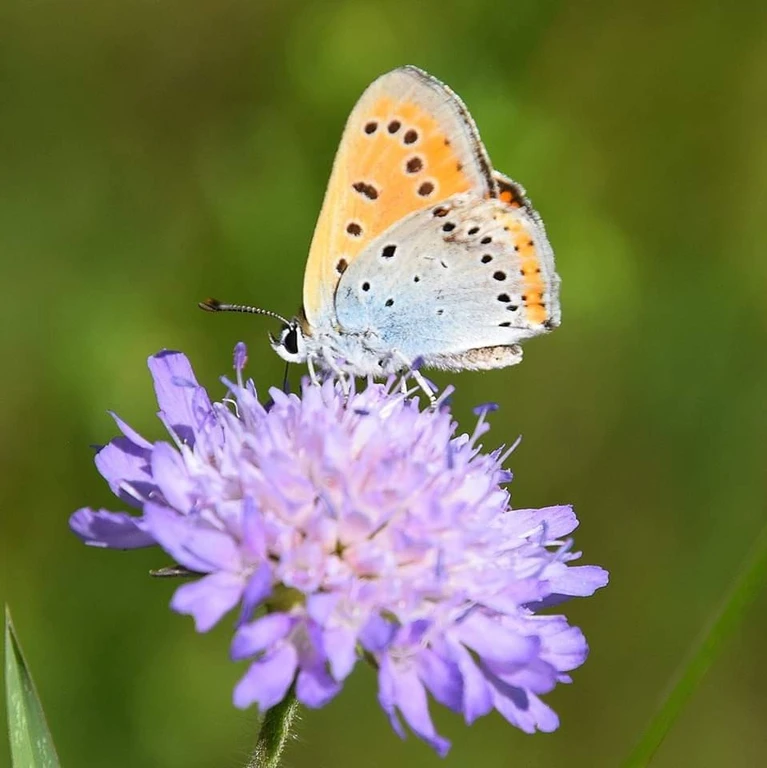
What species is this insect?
Lycaena dispar
